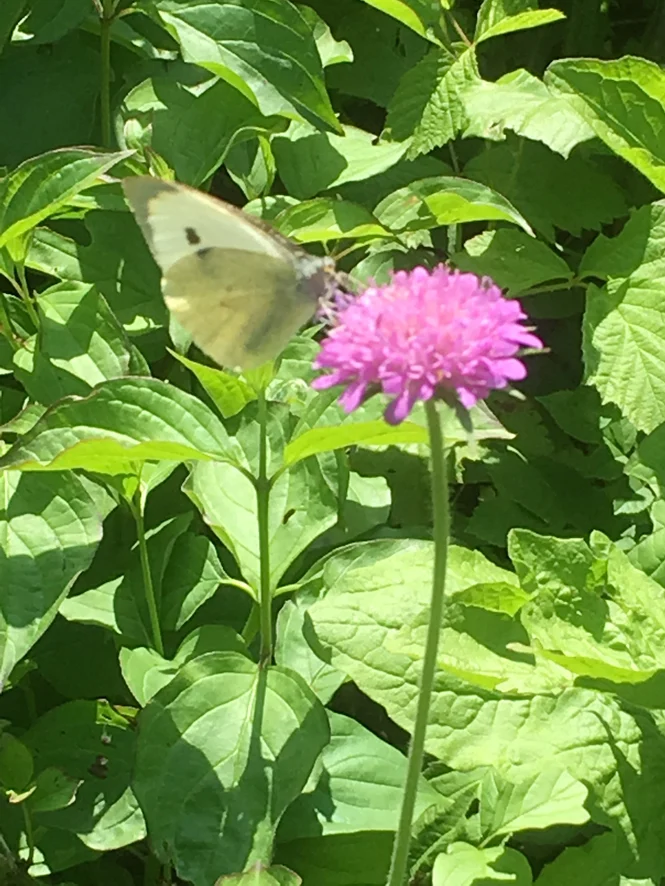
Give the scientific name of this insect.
Pieris brassicae
